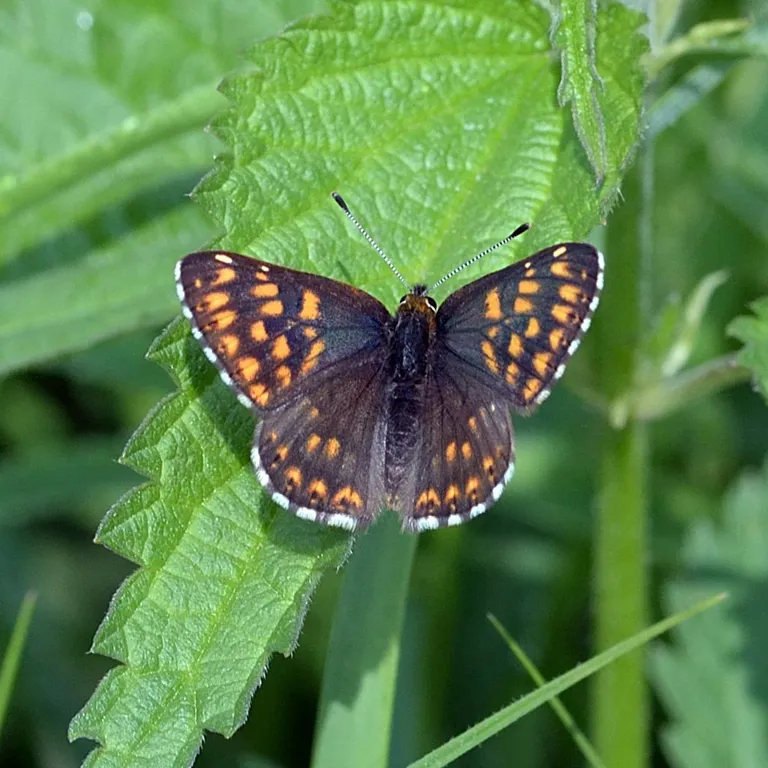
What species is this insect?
Hamearis lucina
